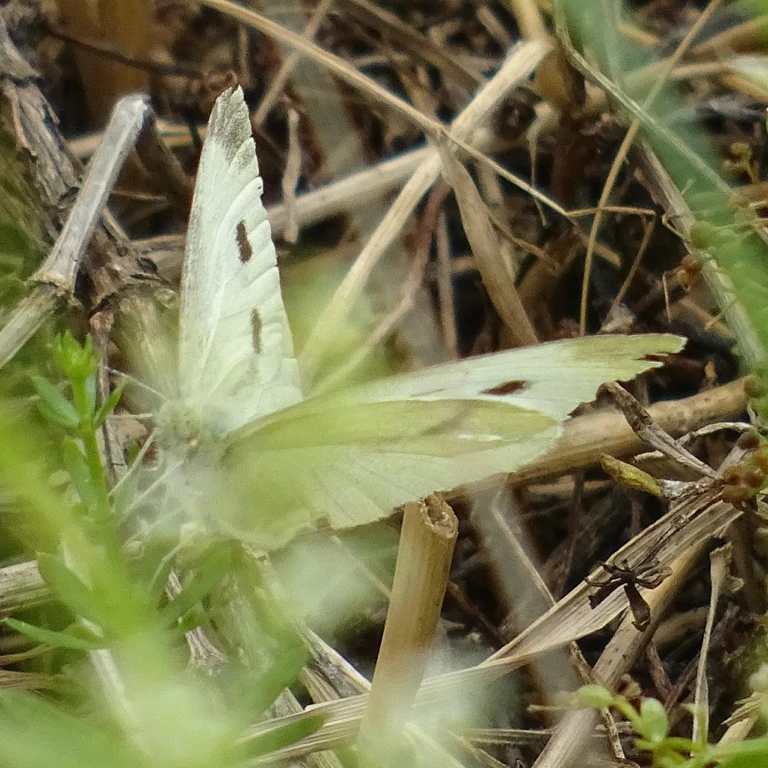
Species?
Pieris rapae
